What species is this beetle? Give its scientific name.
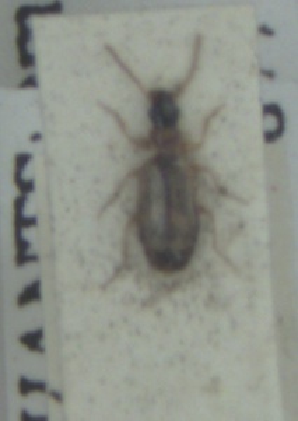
Philorhizus melanocephalus
